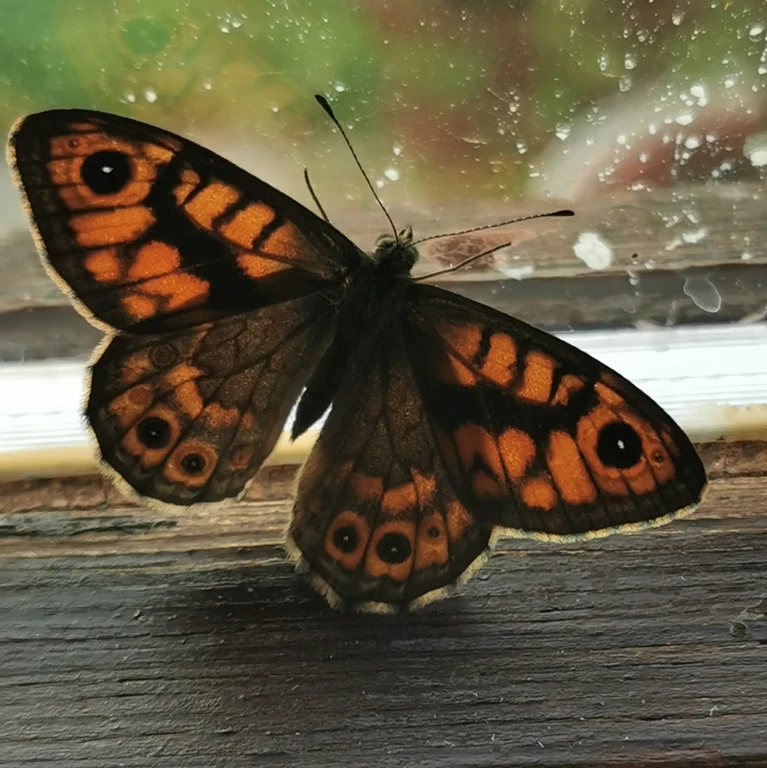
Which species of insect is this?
Lasiommata megera (also Pararge megera)
